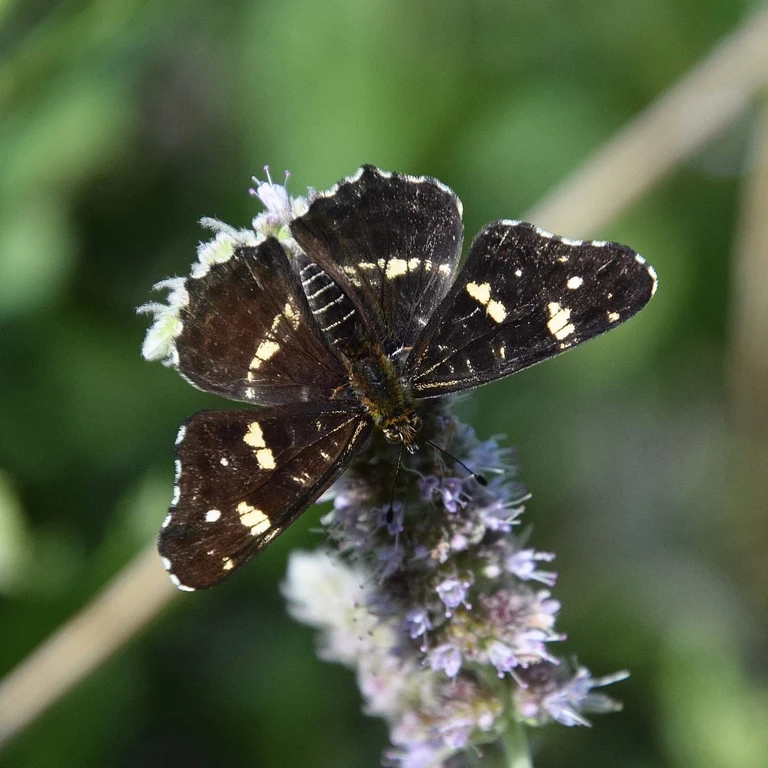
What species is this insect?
Araschnia levana
